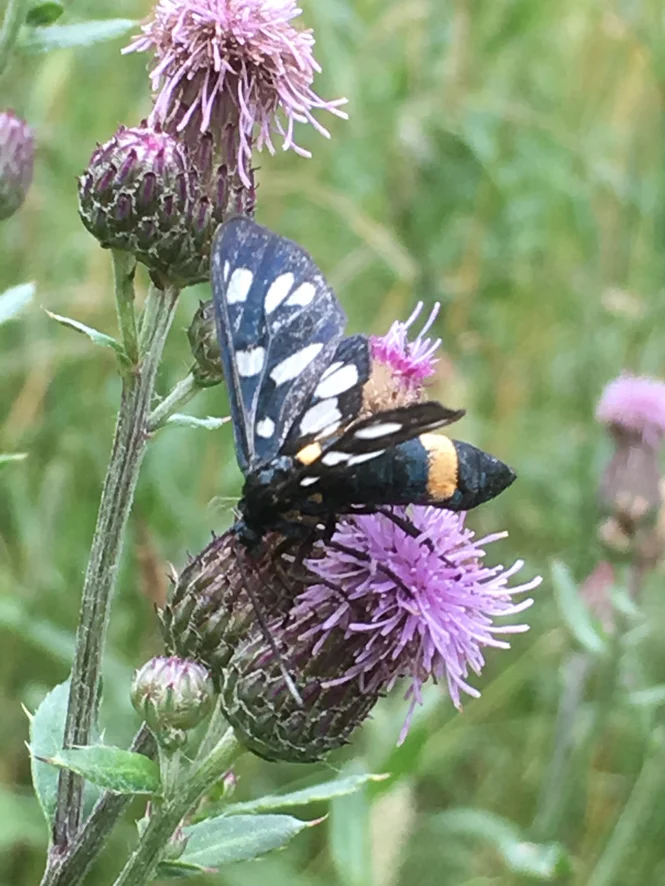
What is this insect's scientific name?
Amata phegea
